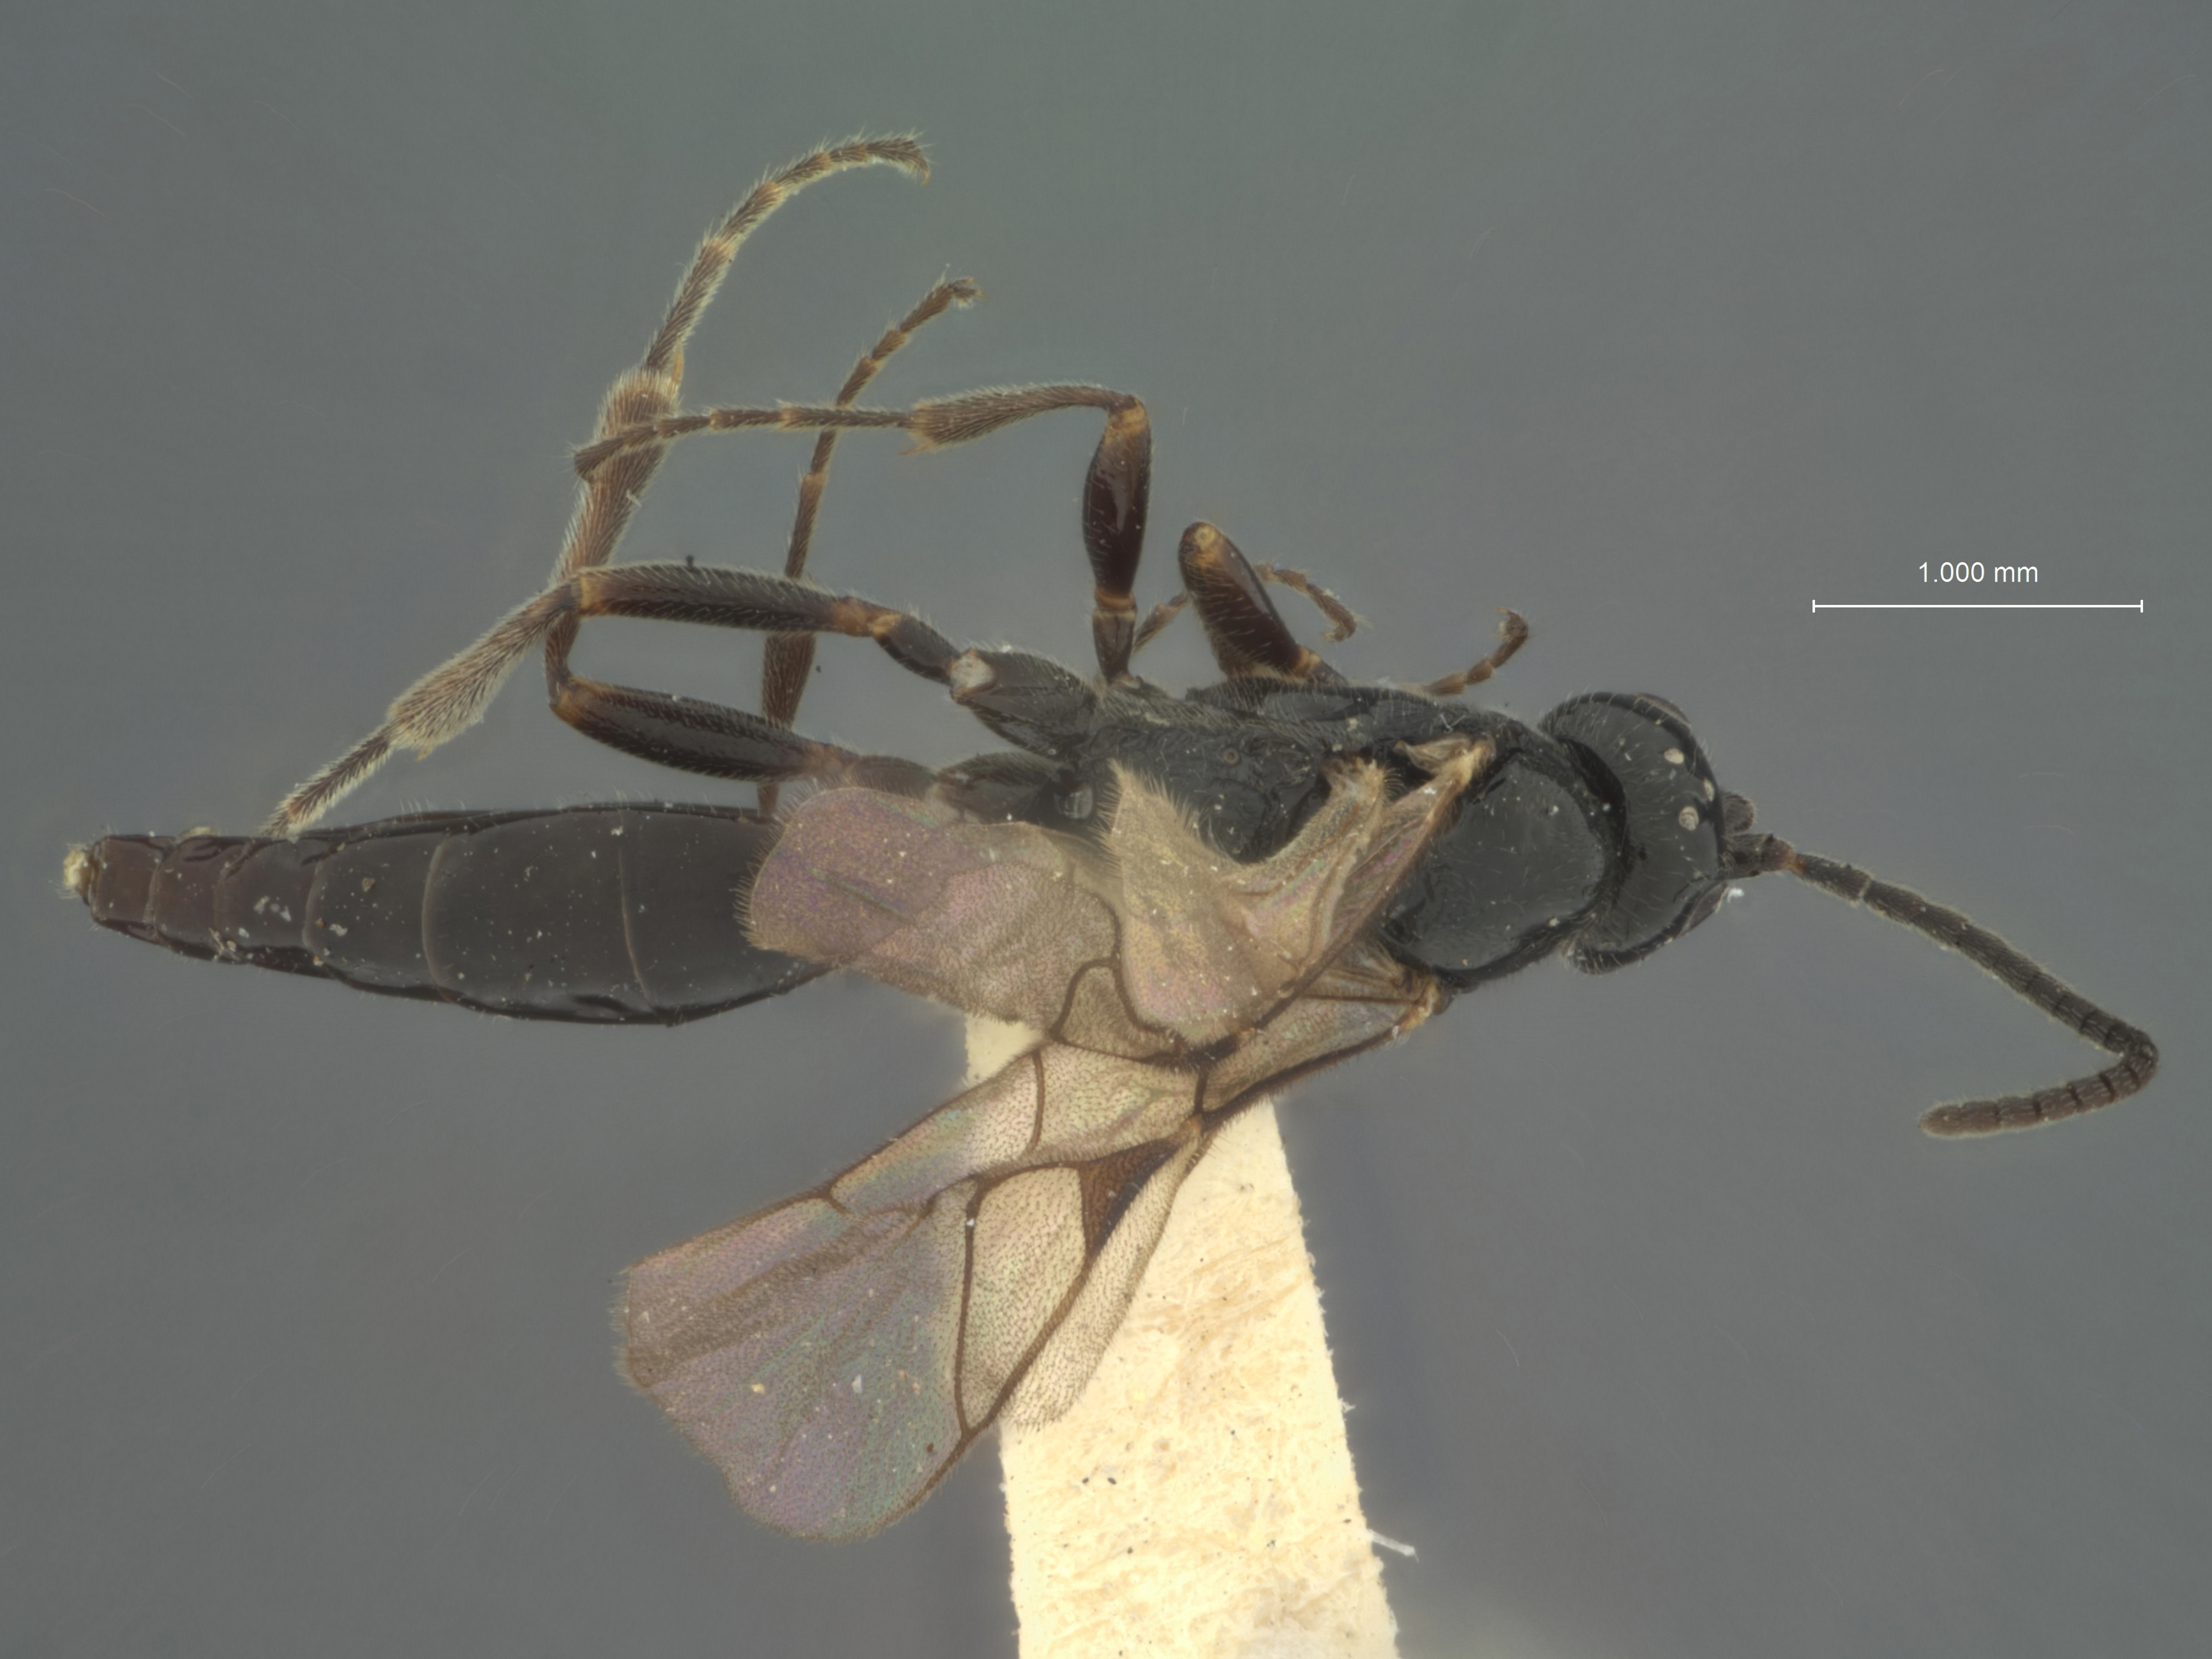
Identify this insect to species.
Exolytus sanctipauli
